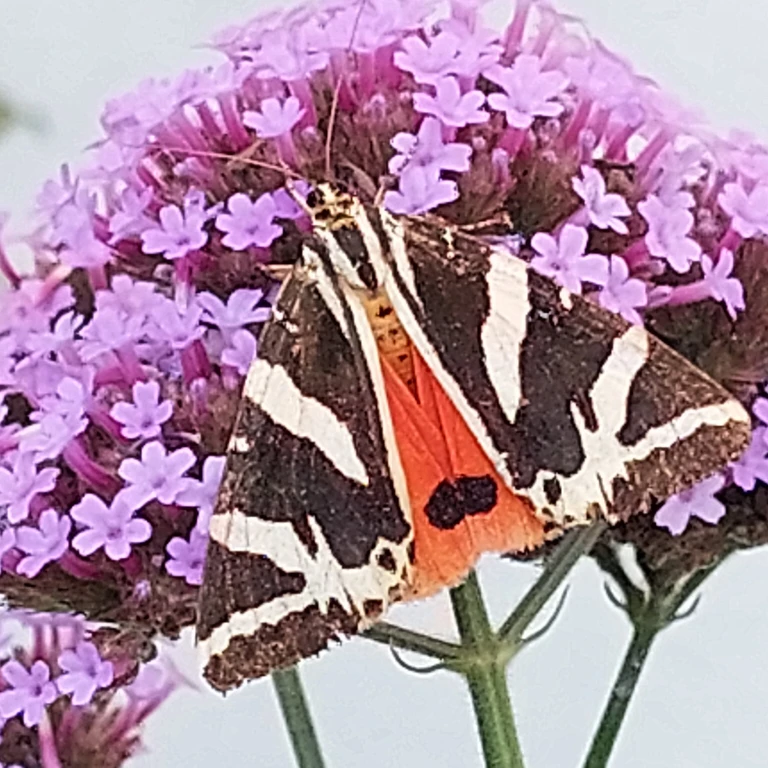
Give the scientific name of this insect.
Euplagia quadripunctaria
